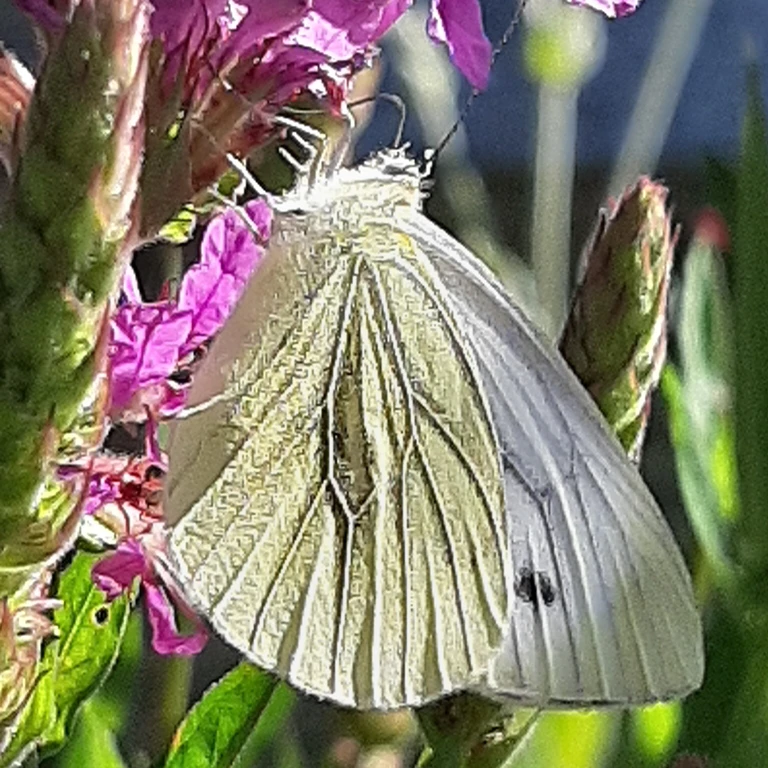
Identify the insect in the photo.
Pieris napi
